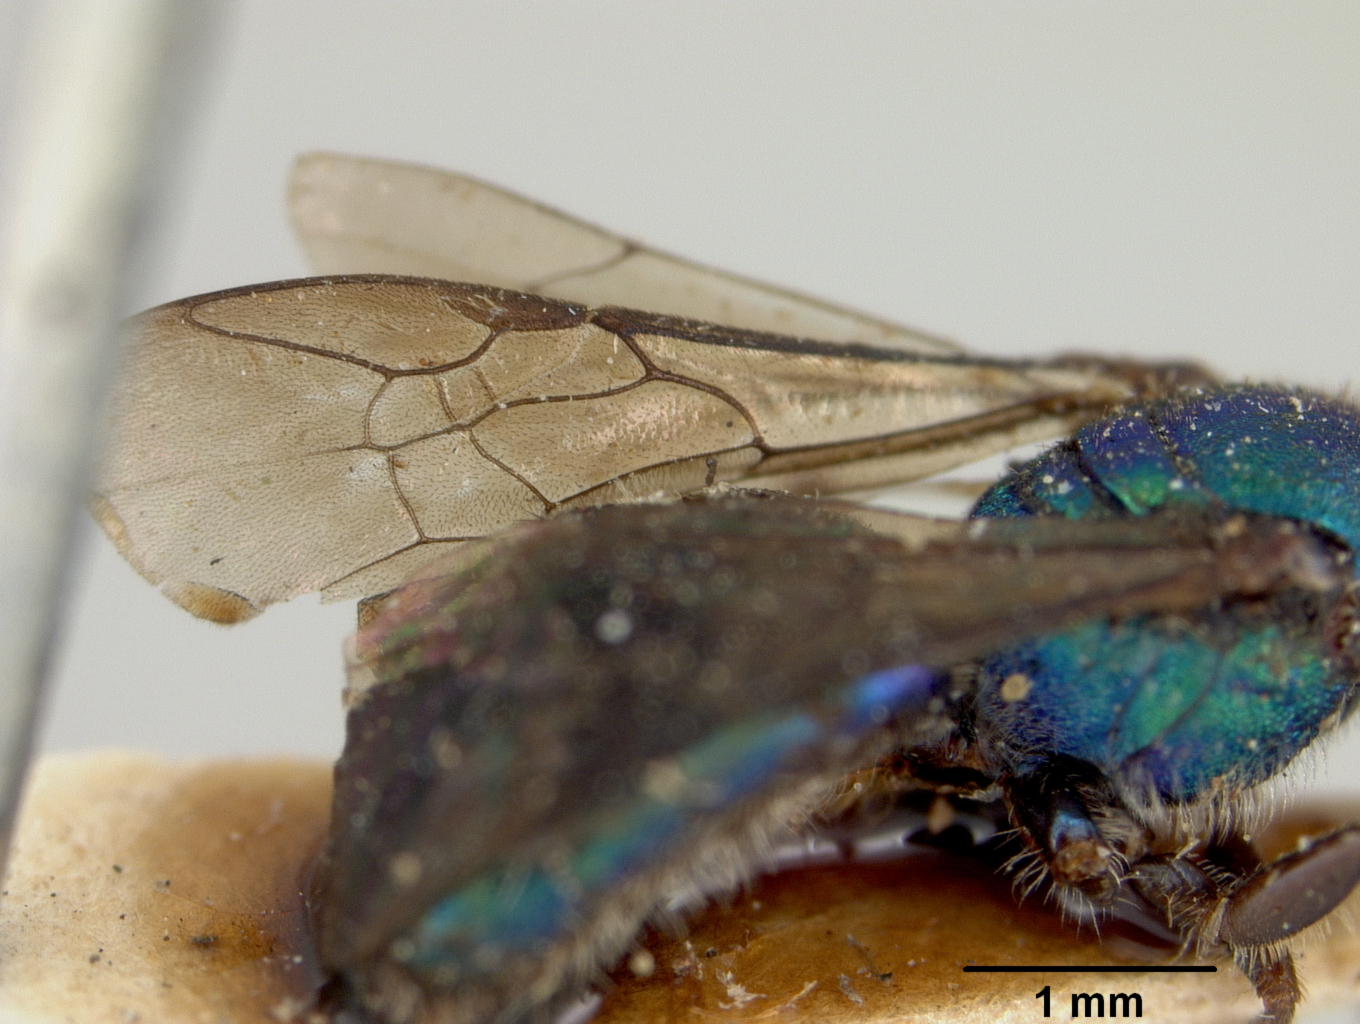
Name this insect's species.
Oxystoglossa cyaneoviridis
